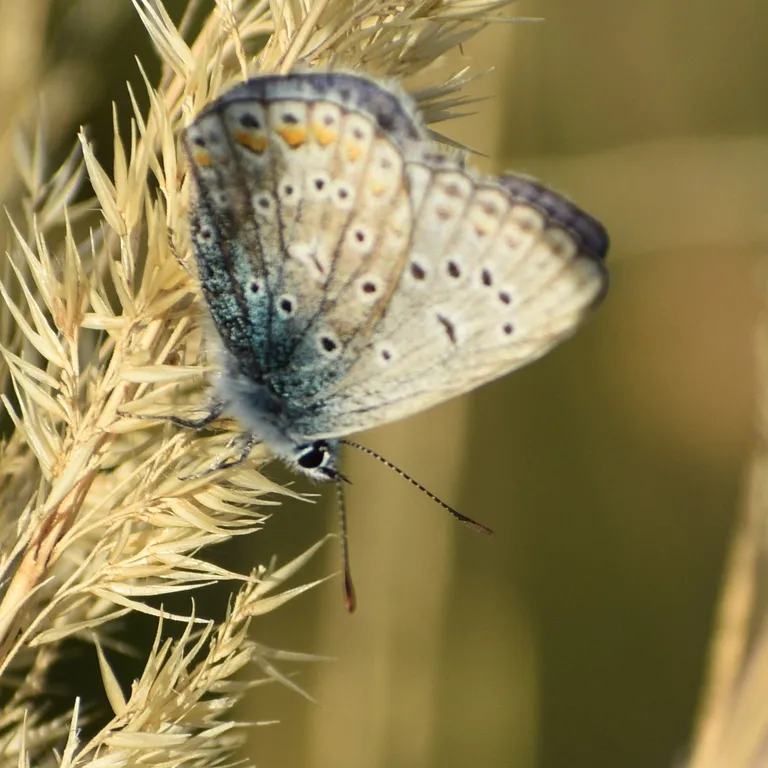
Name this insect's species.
Polyommatus icarus
